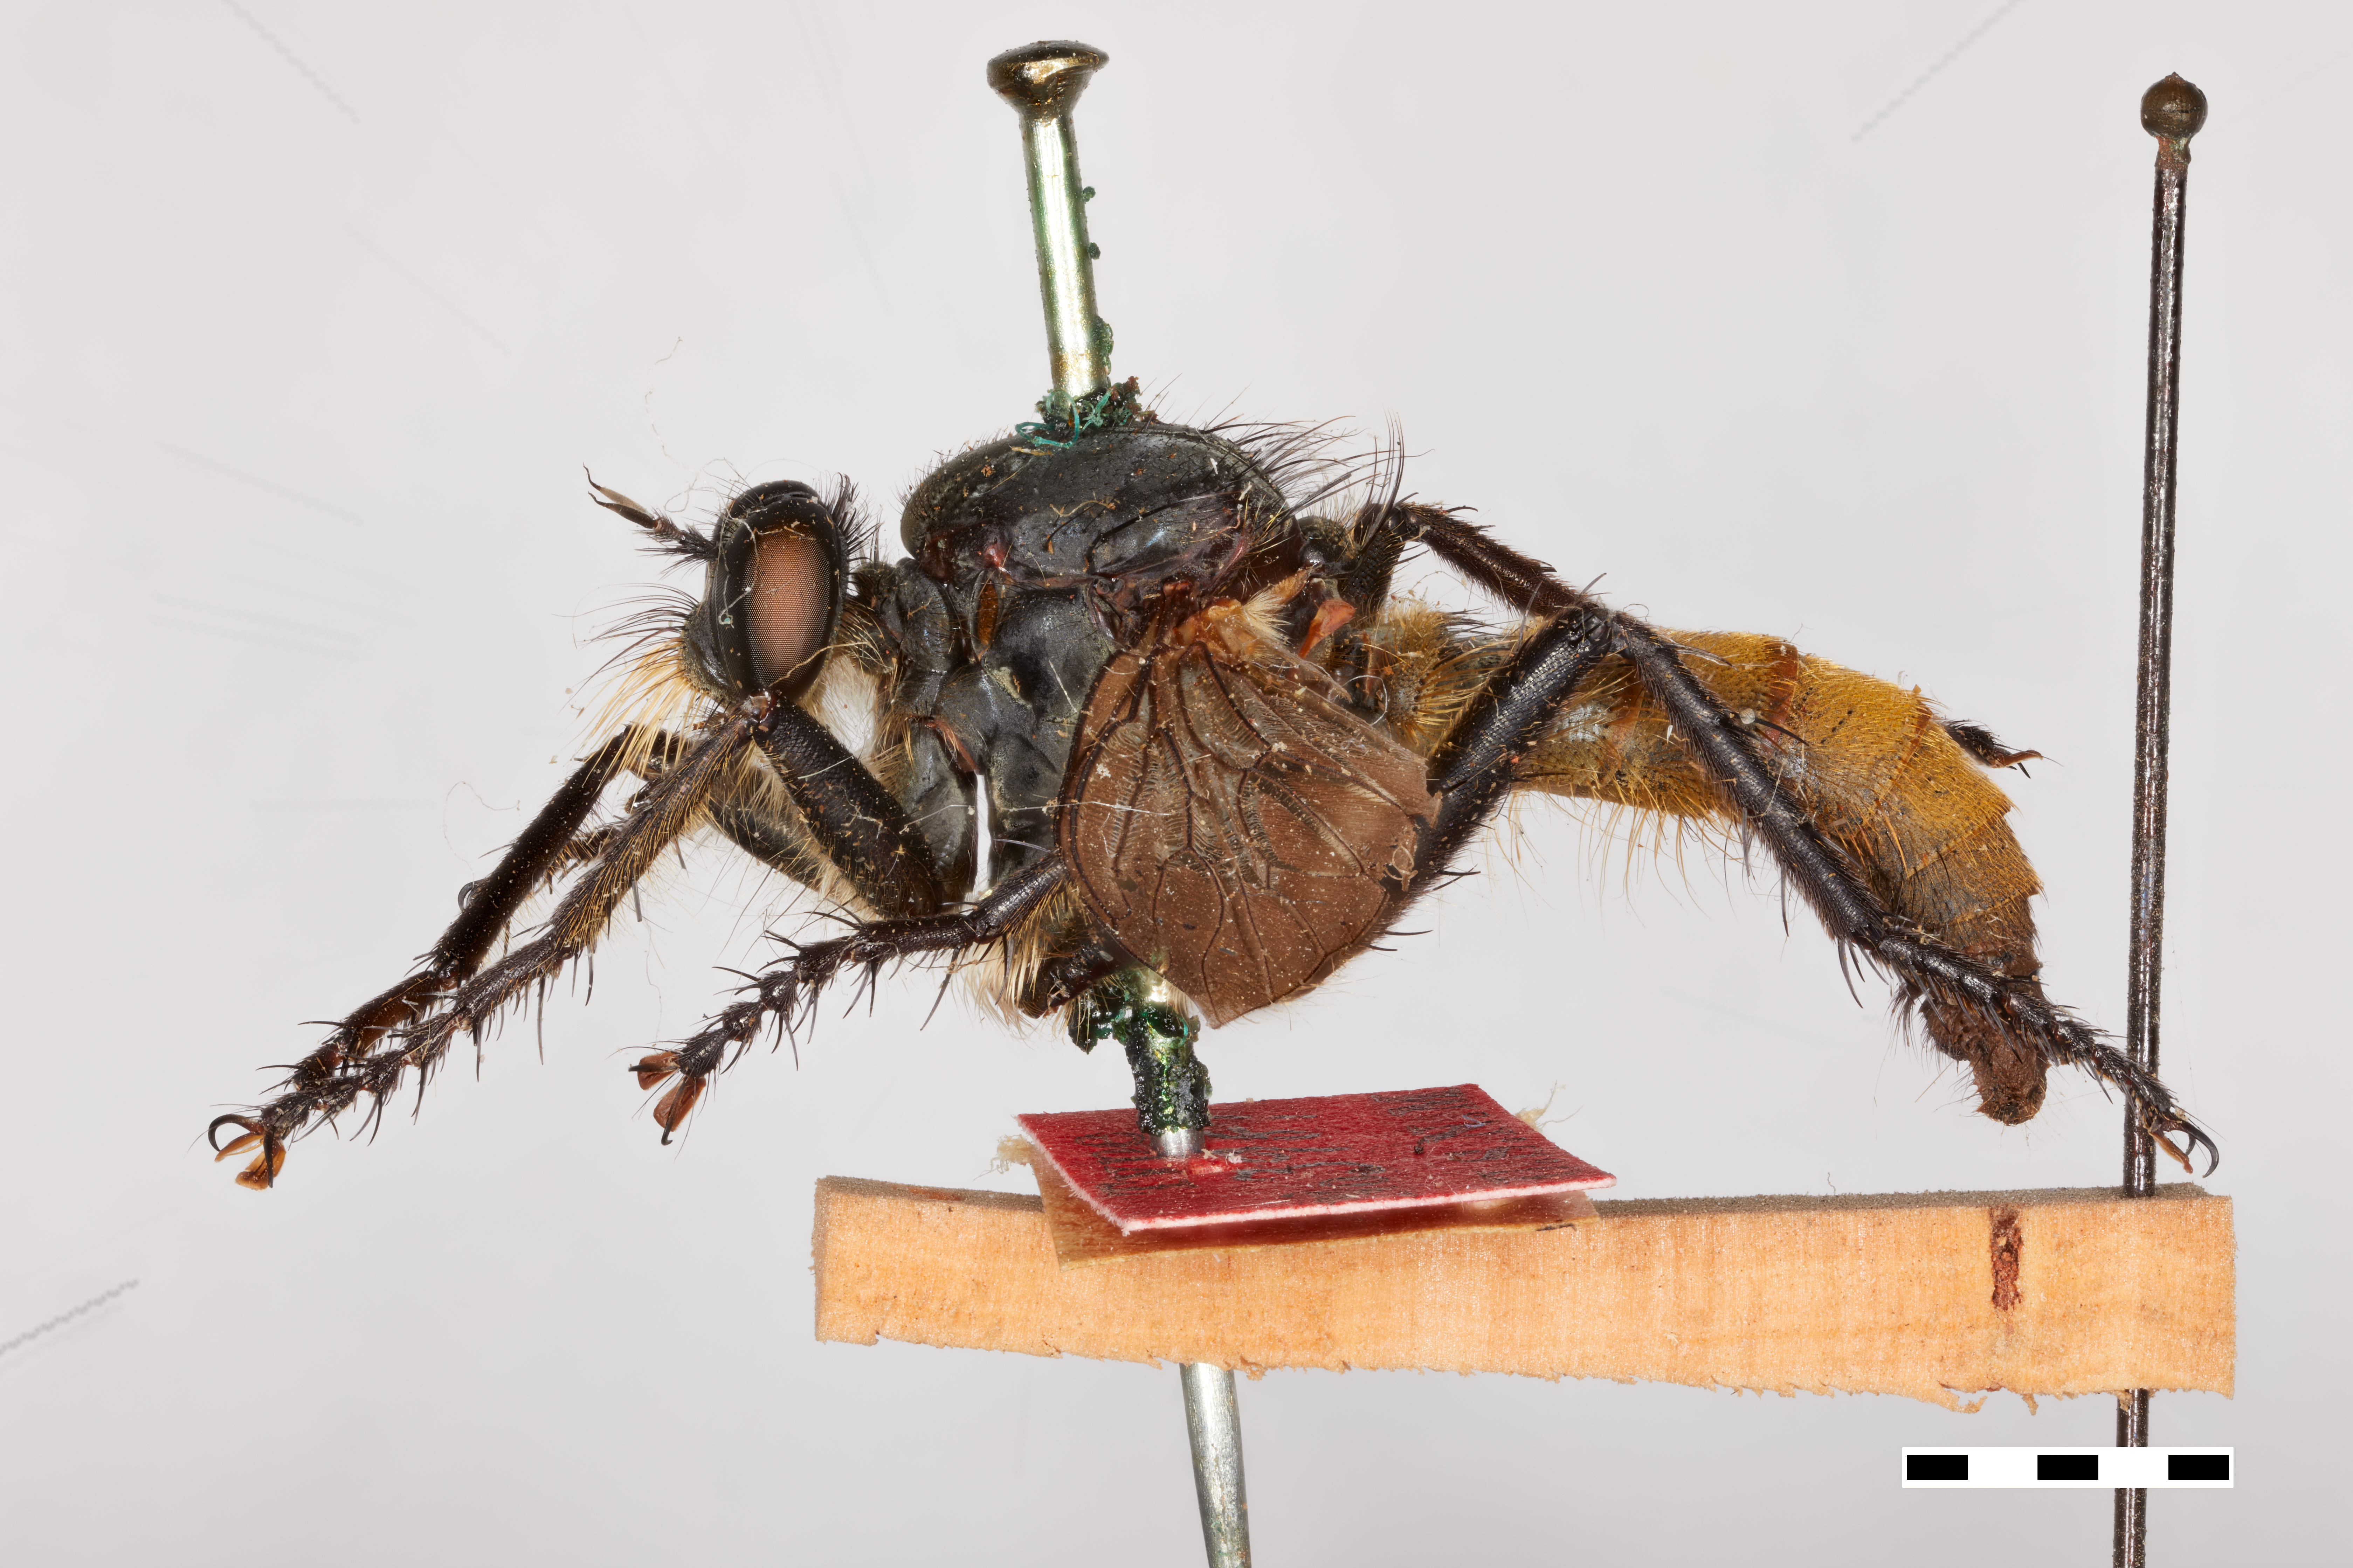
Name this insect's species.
Asilus scutellaris
